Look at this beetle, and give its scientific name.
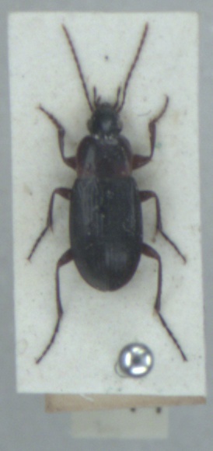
Calathus melanocephalus
